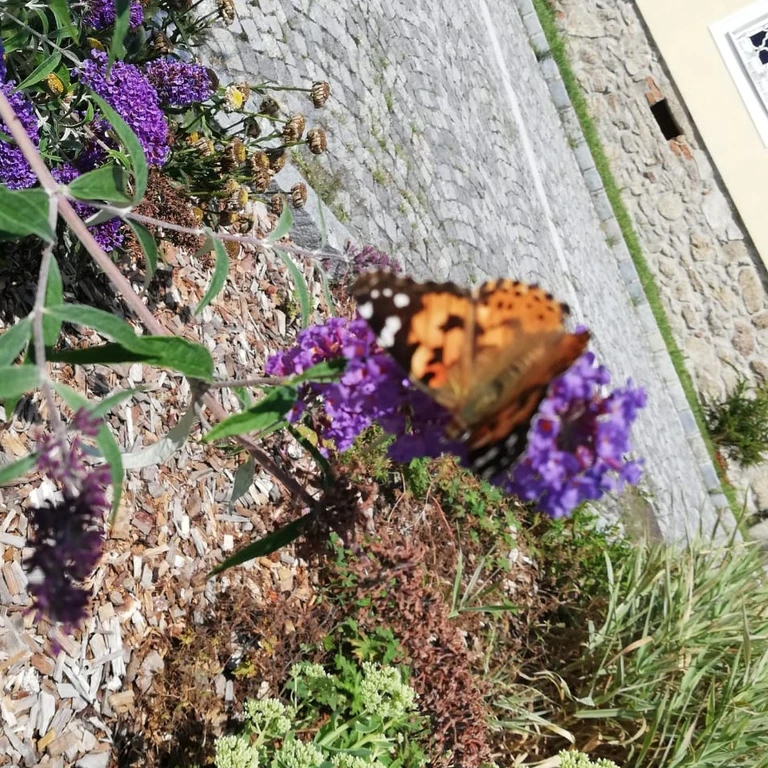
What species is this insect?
Vanessa cardui
